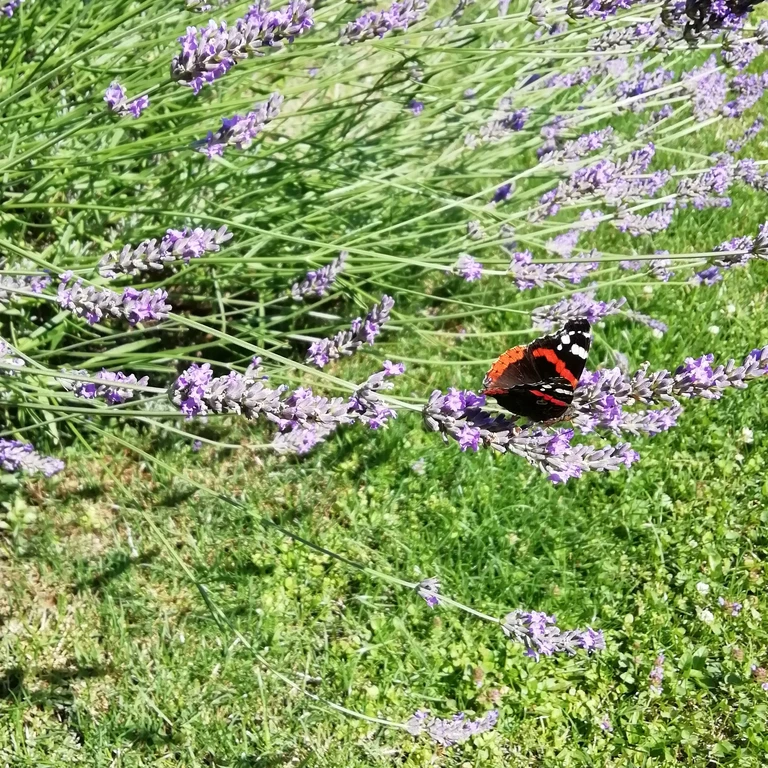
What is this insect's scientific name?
Vanessa atalanta
